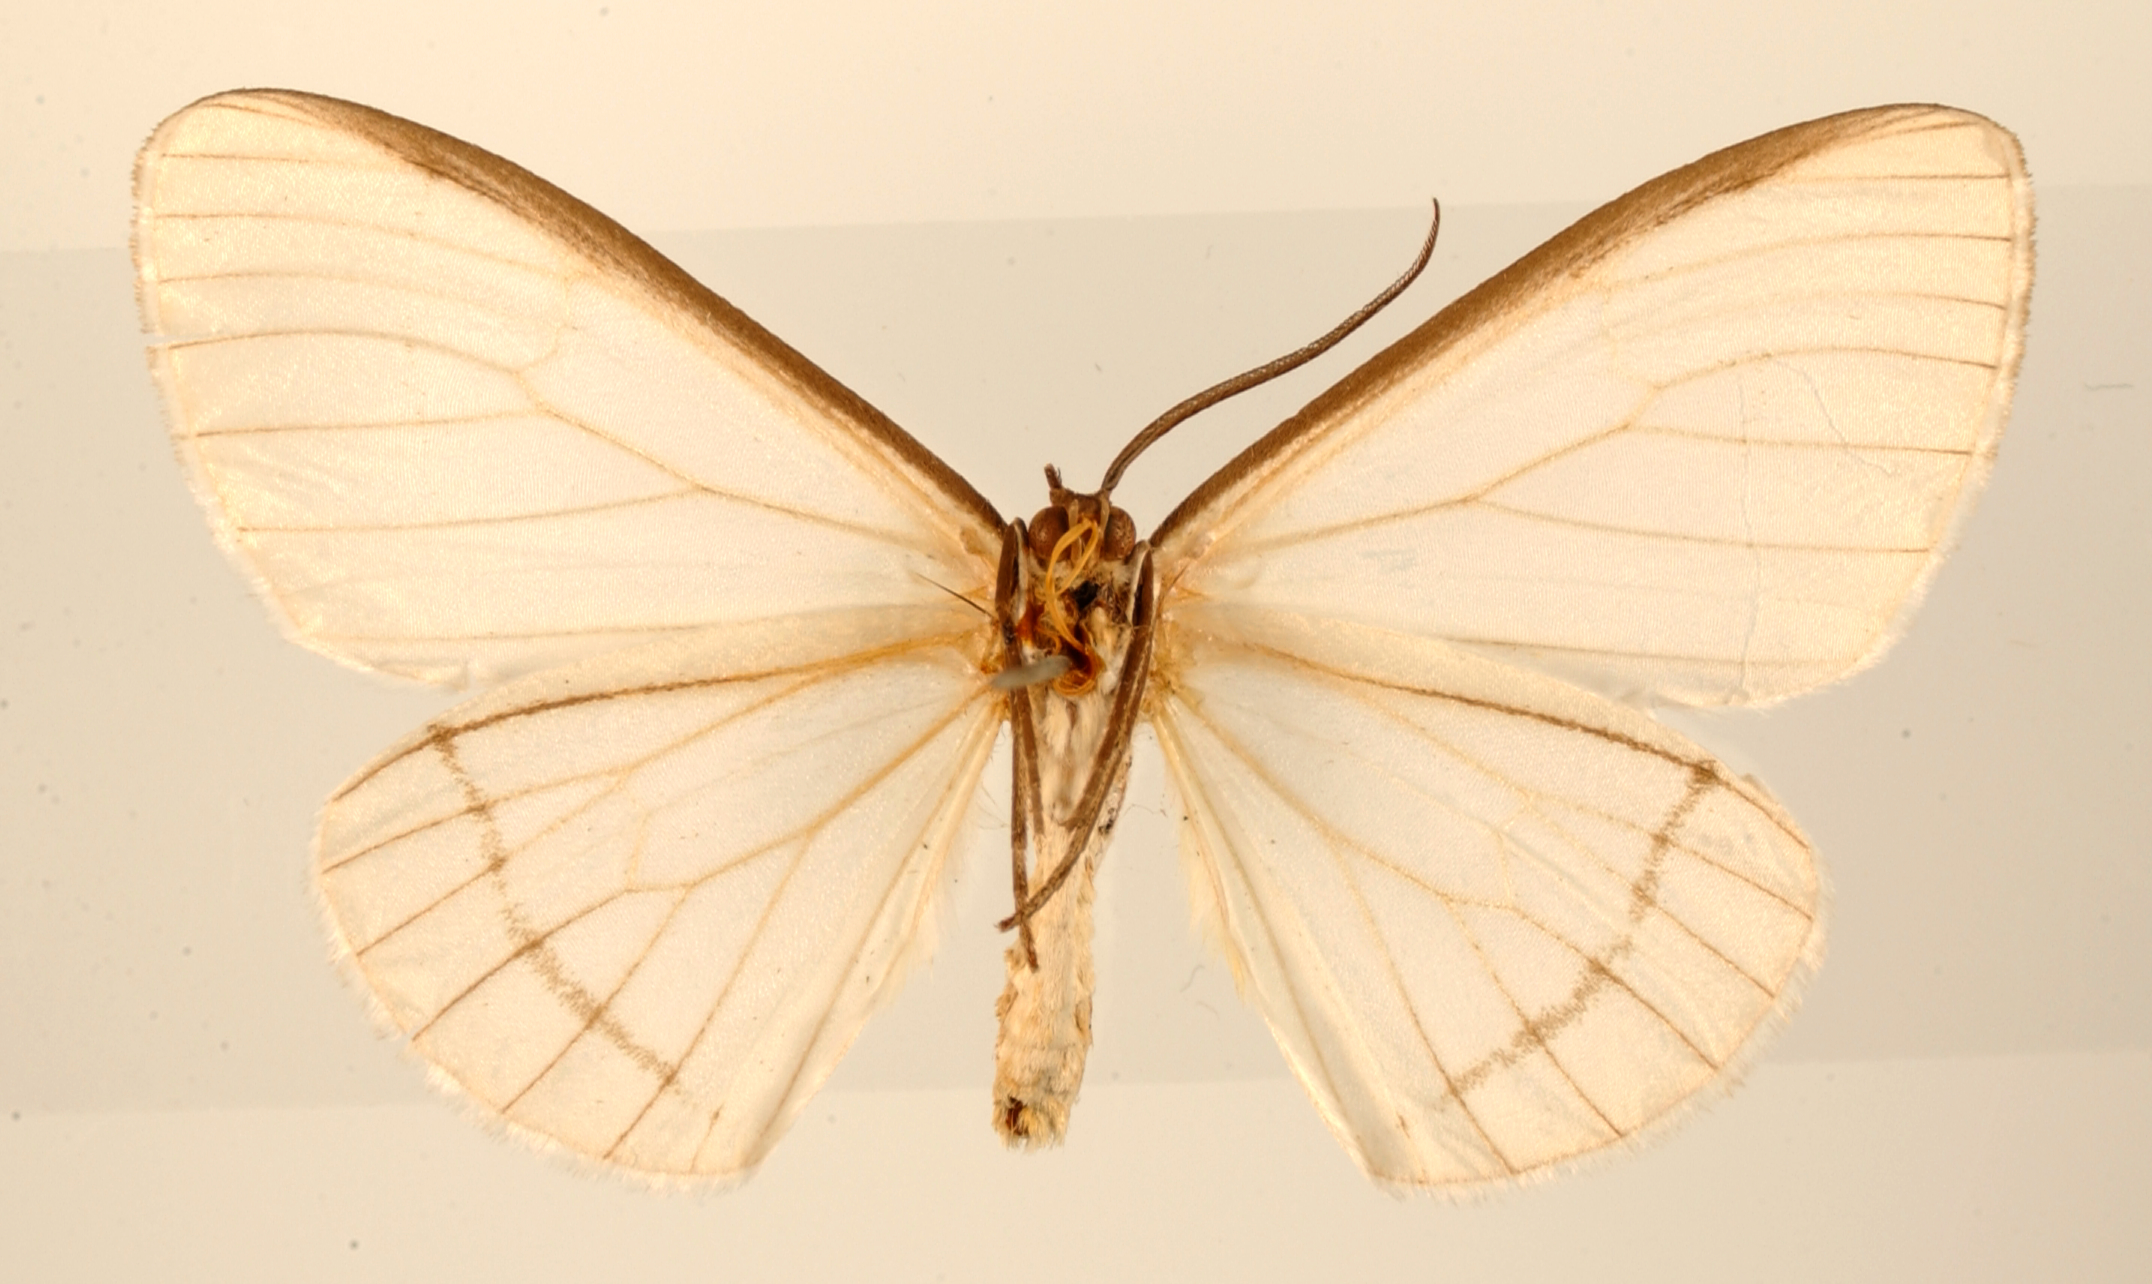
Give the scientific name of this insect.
Carpella sublineata
